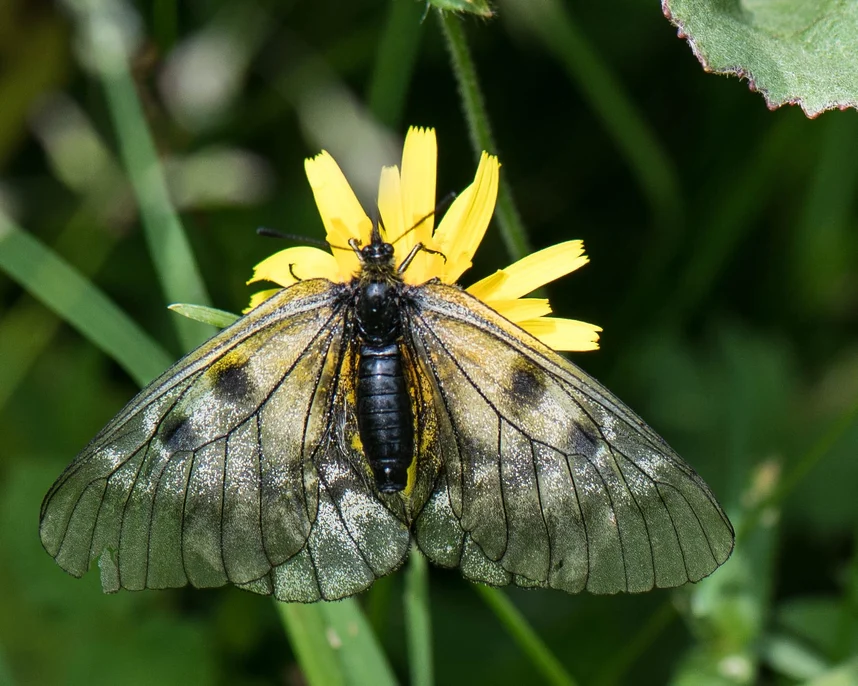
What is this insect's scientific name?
Parnassius mnemosyne
